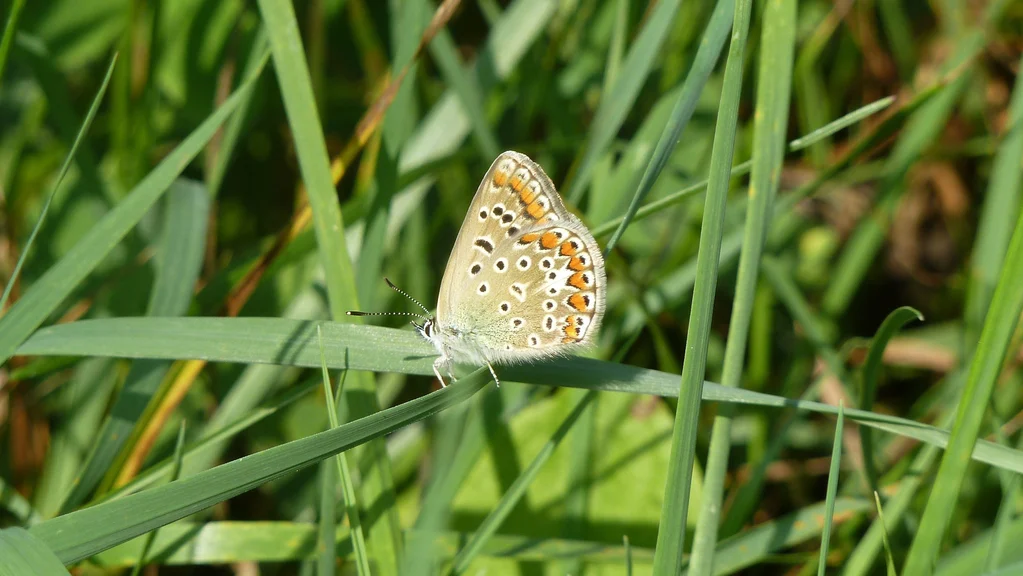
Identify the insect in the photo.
Polyommatus icarus
